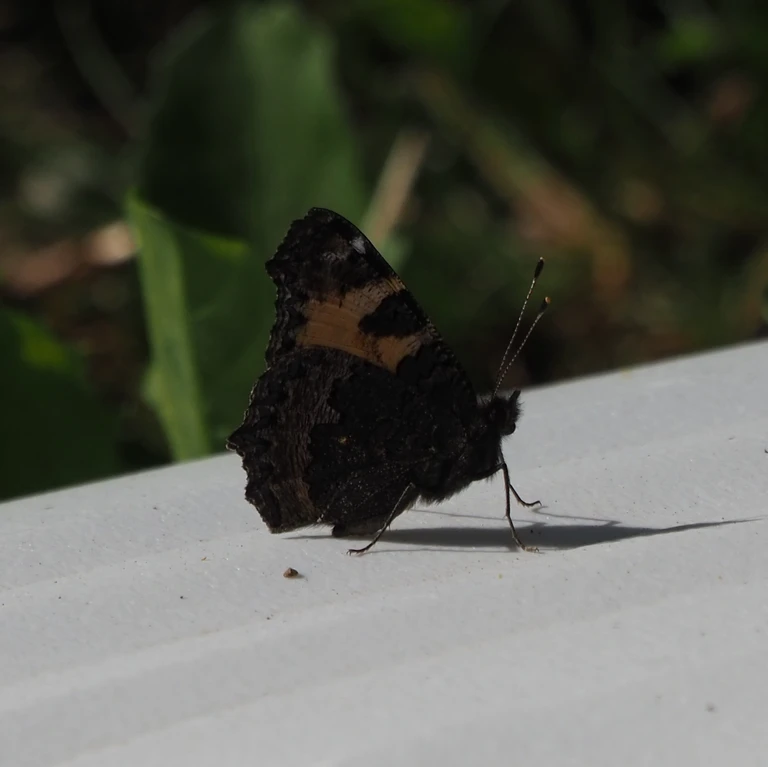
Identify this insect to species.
Aglais urticae
